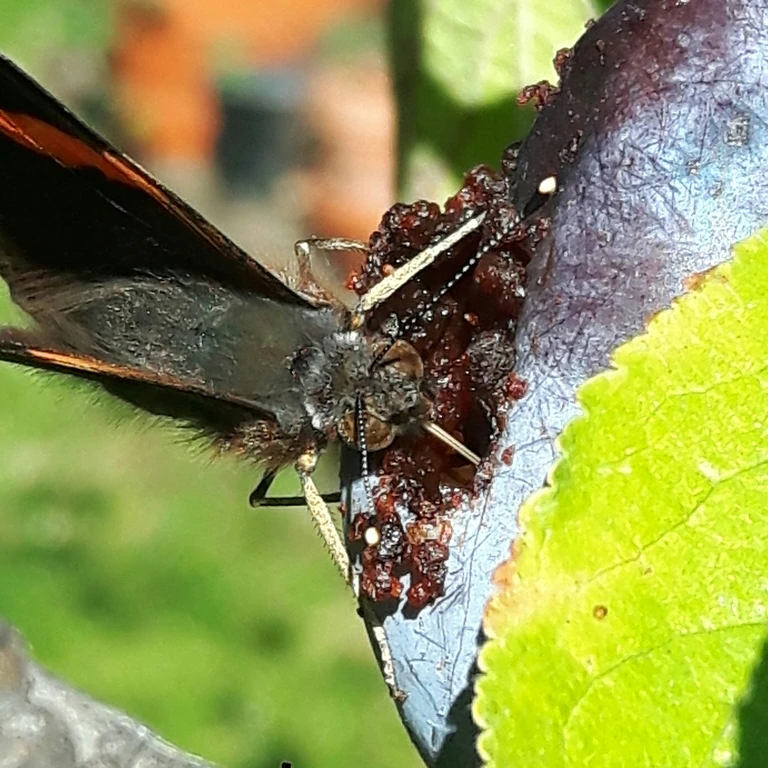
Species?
Vanessa atalanta
